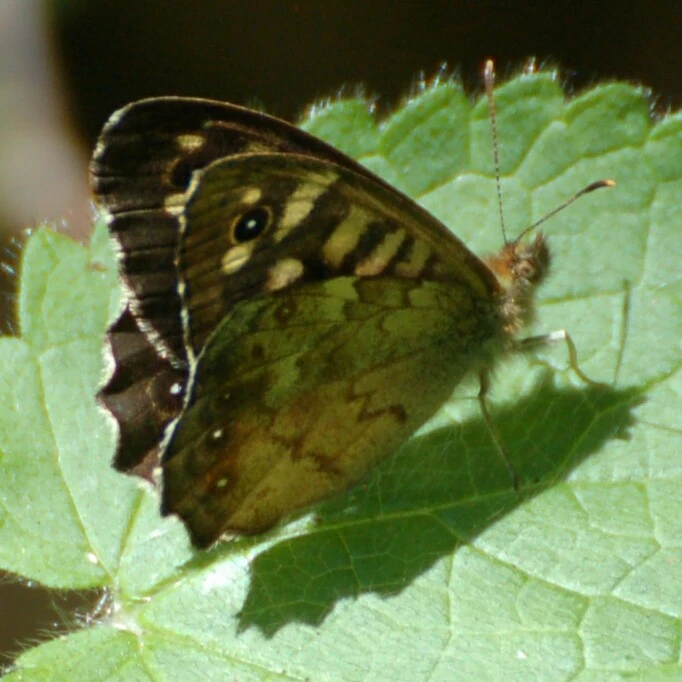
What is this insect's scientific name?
Pararge aegeria
